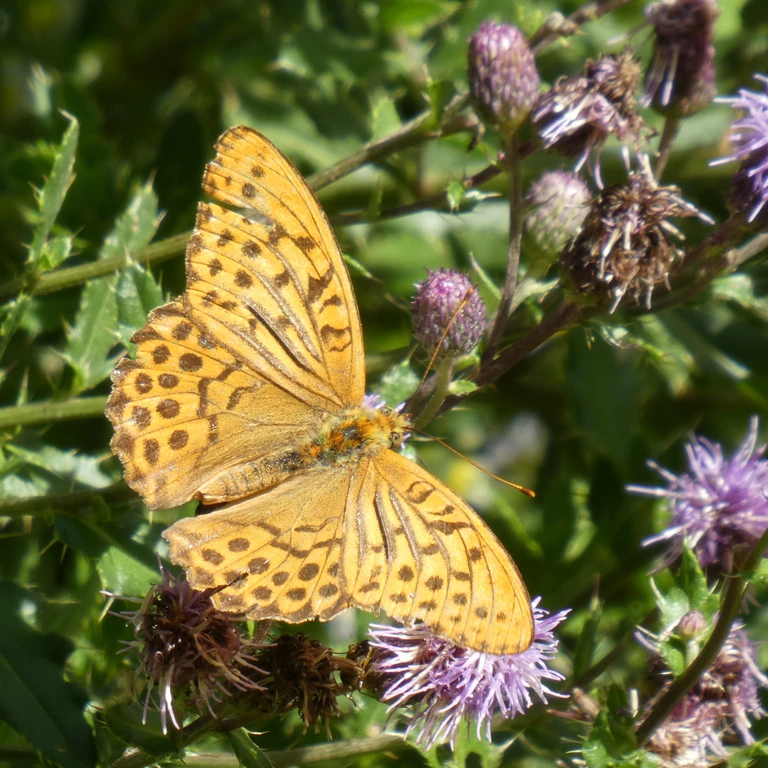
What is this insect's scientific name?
Argynnis paphia
